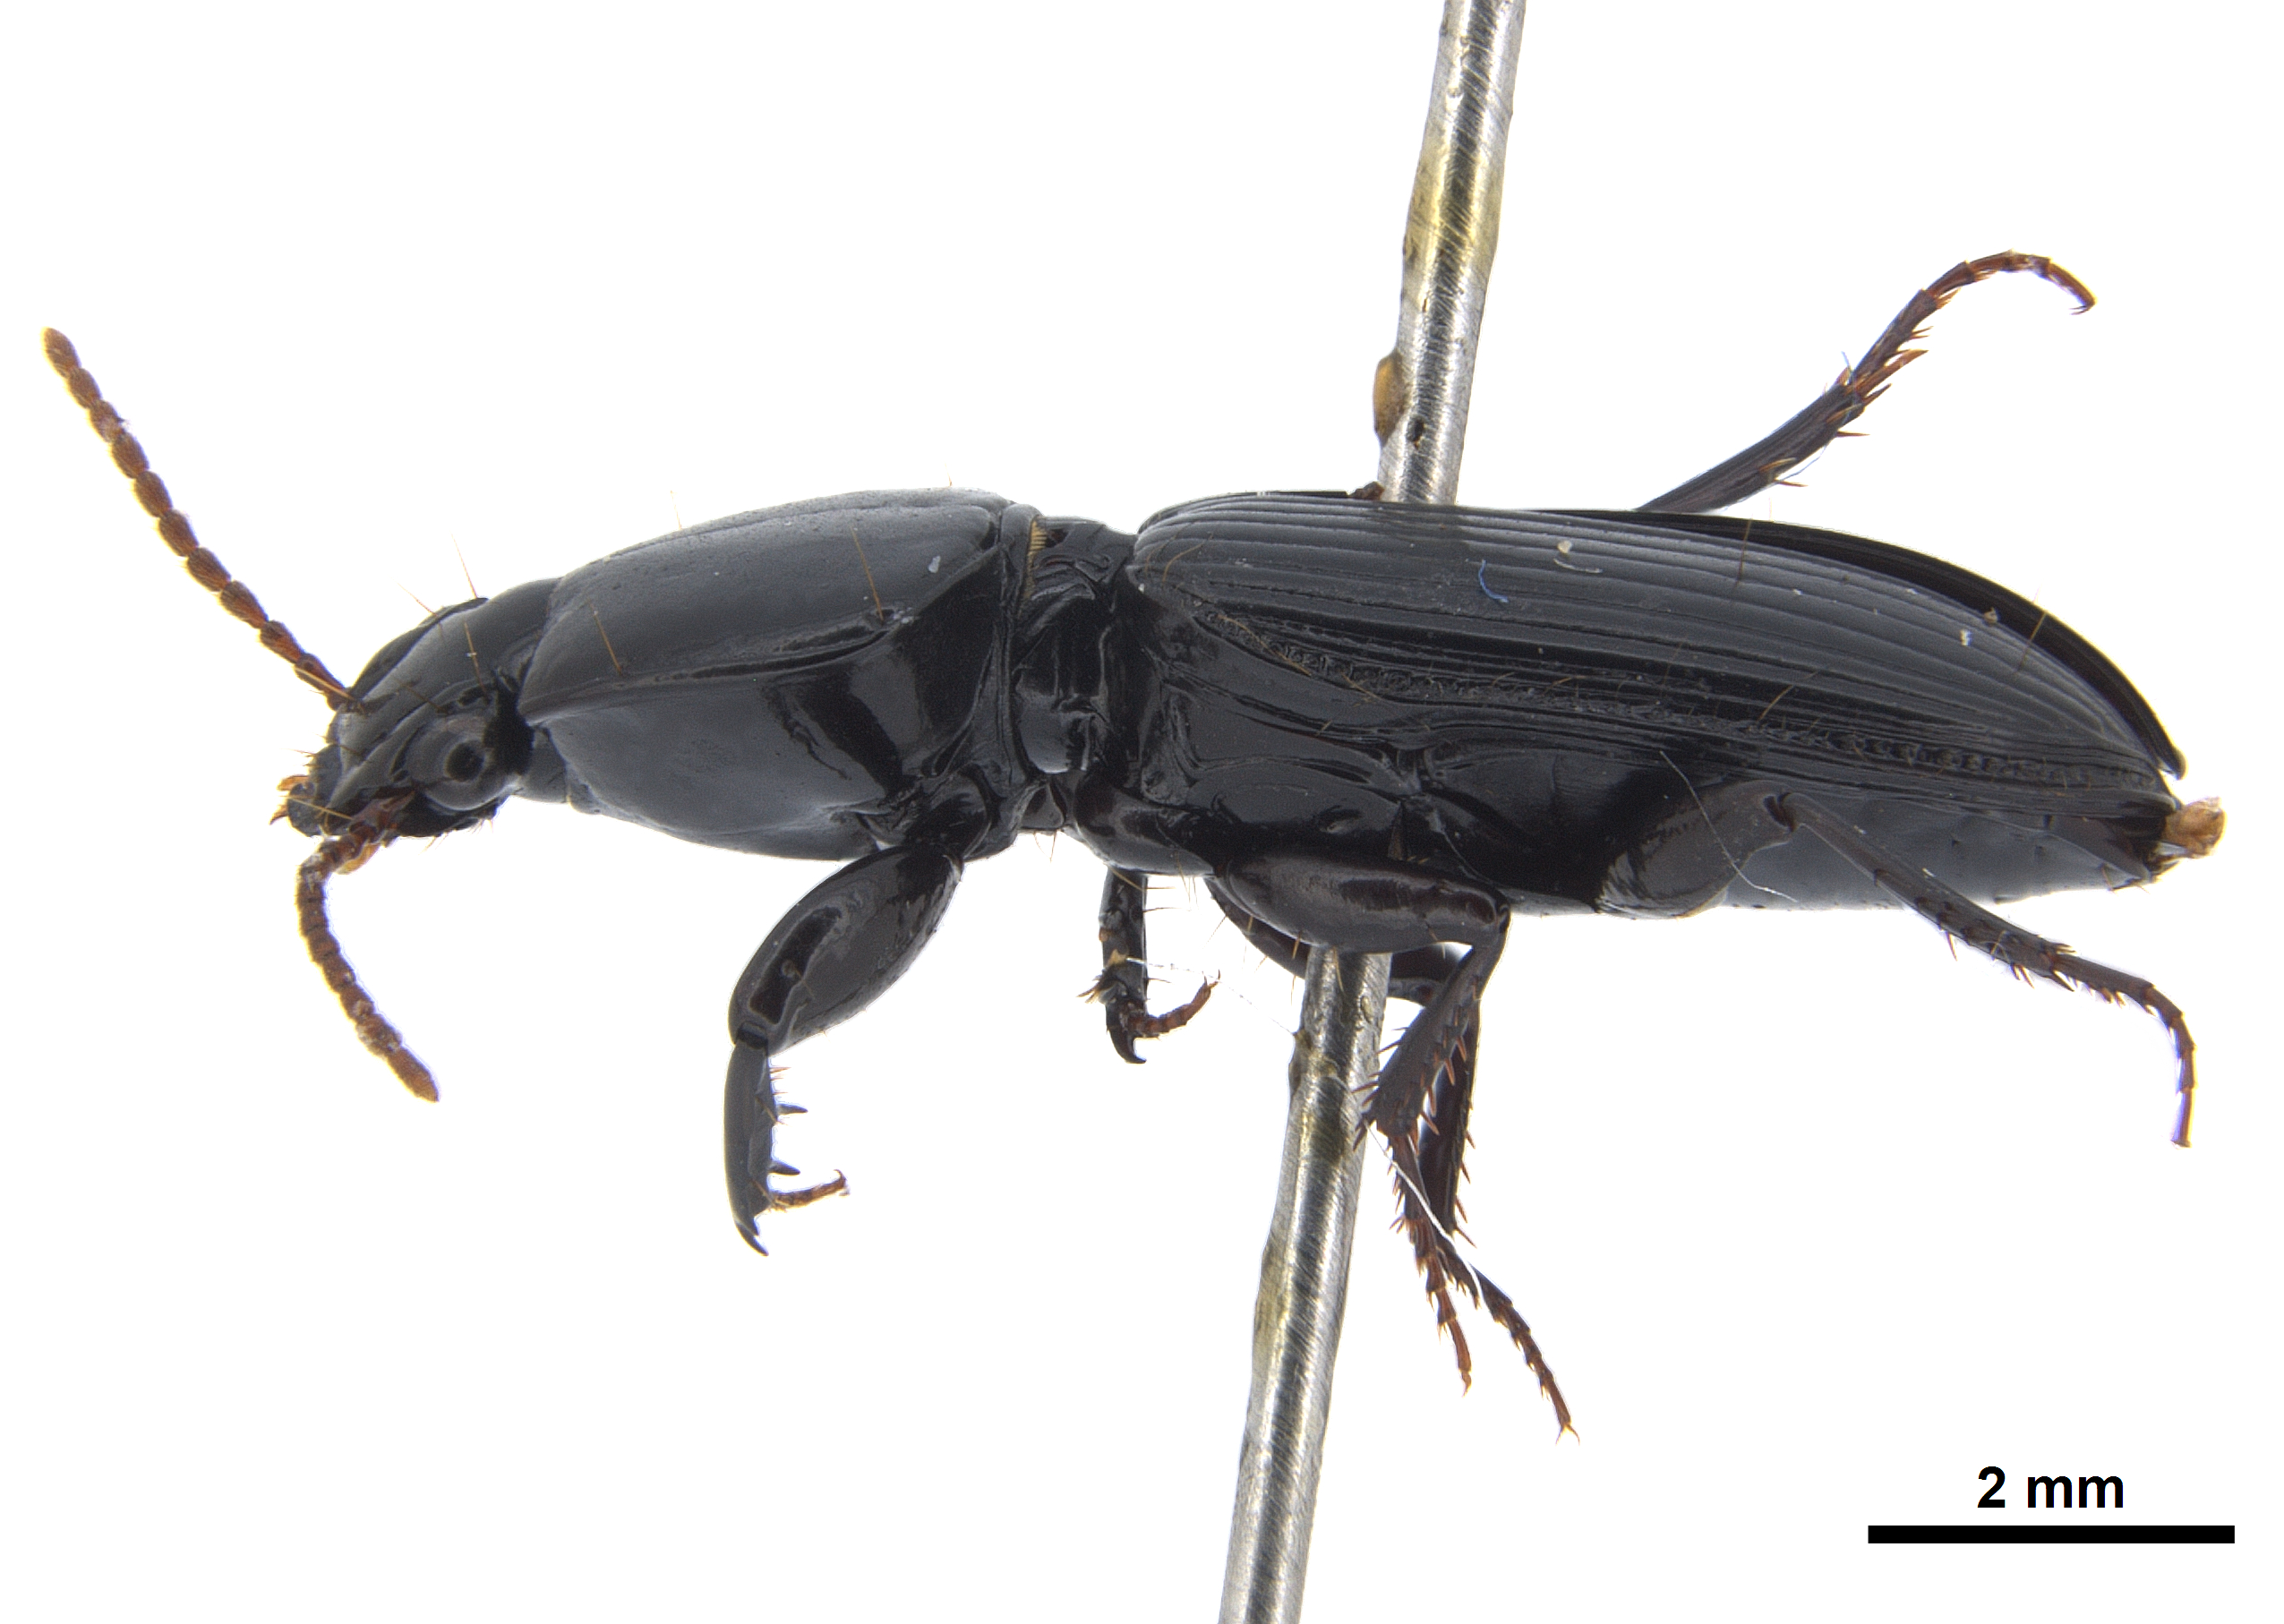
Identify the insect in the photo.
Nyctosyles planicollis
